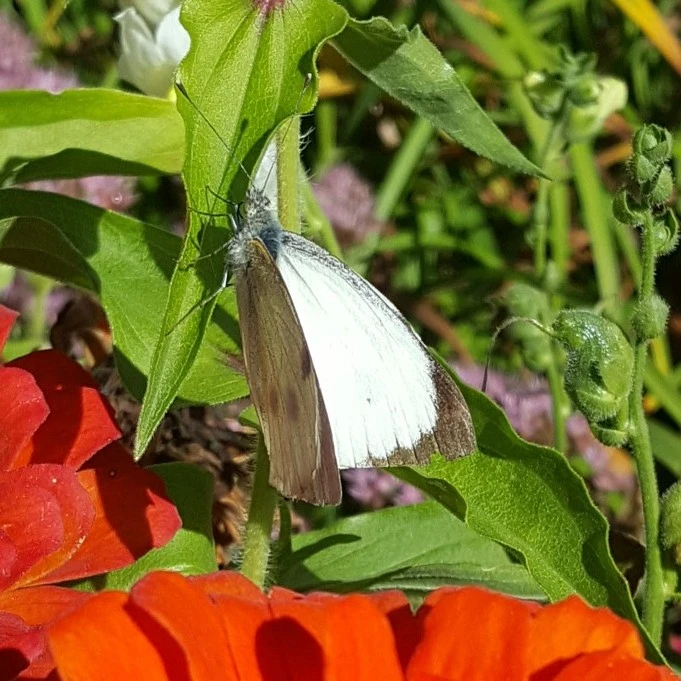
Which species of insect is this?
Pieris brassicae
